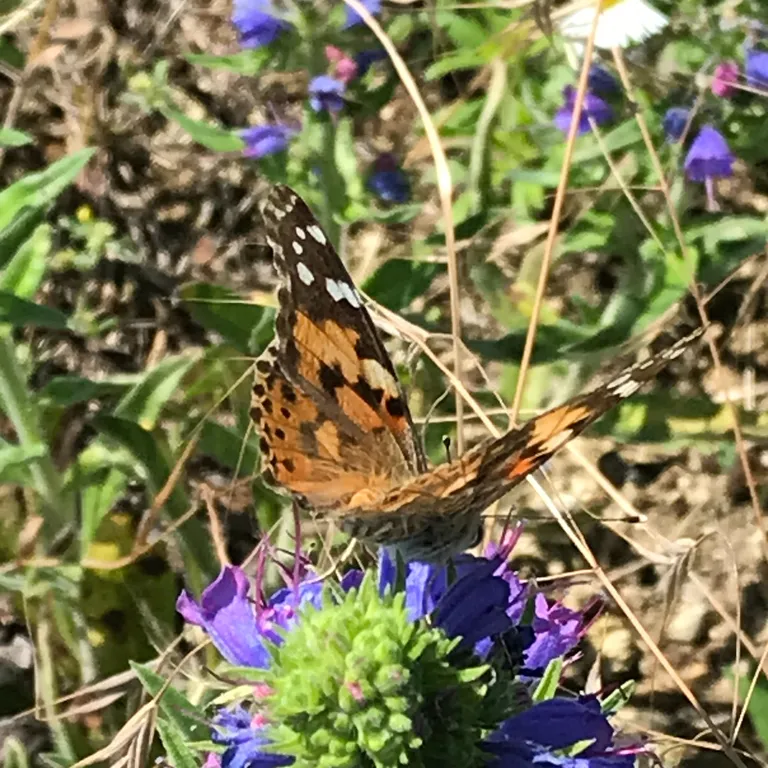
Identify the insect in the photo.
Vanessa cardui
